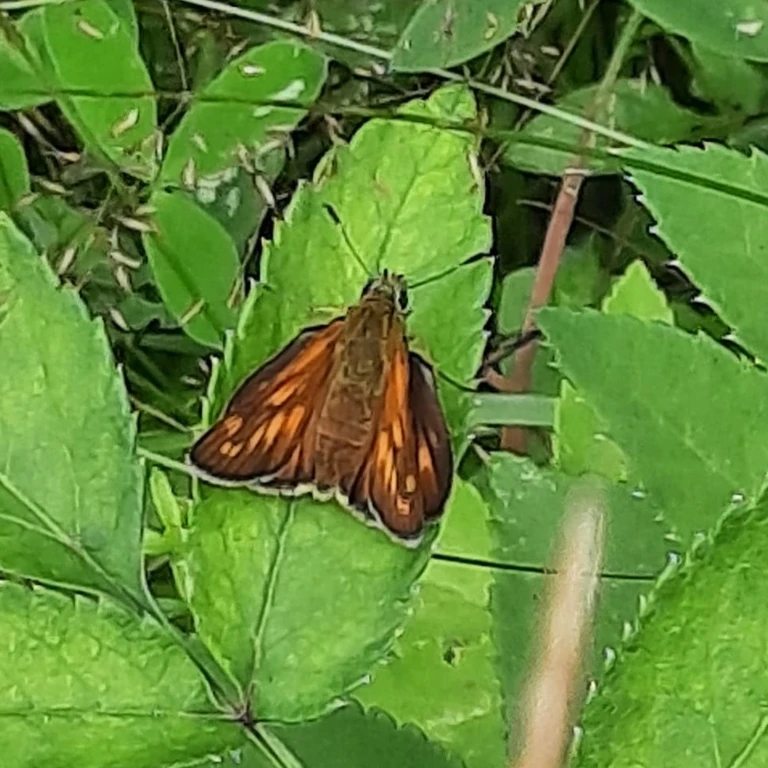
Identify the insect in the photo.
Ochlodes sylvanus (also Ochlodes venata)
